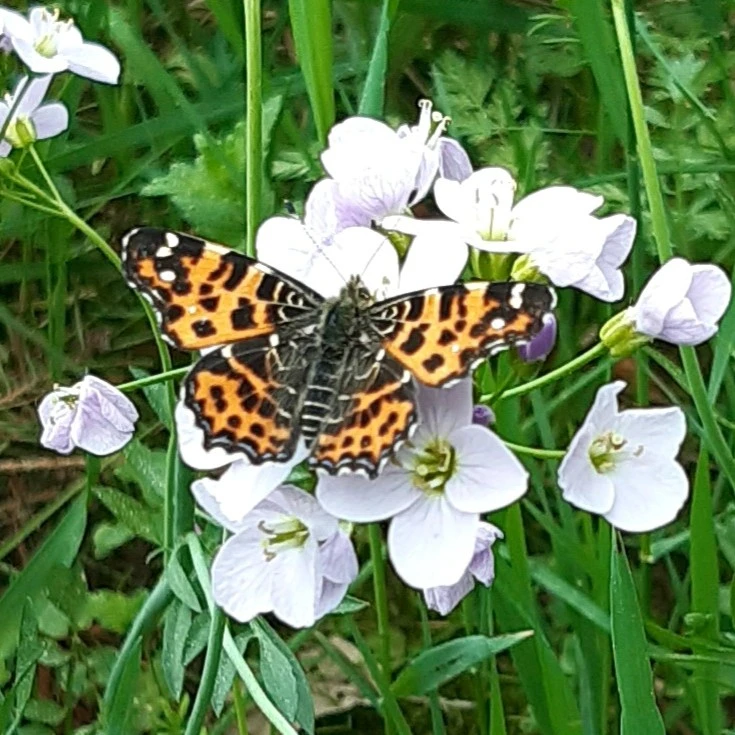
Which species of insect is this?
Araschnia levana
